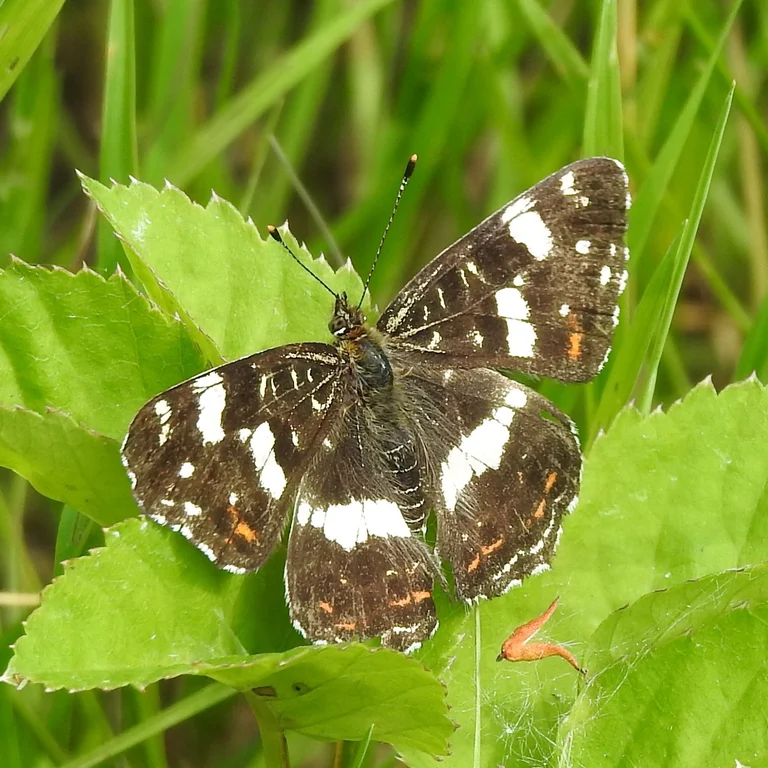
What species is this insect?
Araschnia levana
